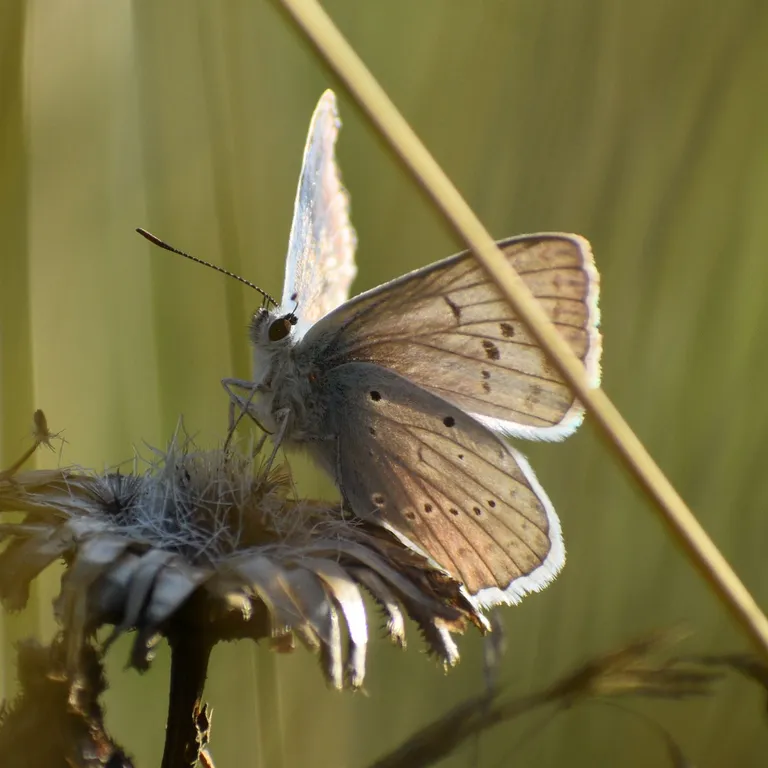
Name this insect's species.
Polyommatus daphnis
